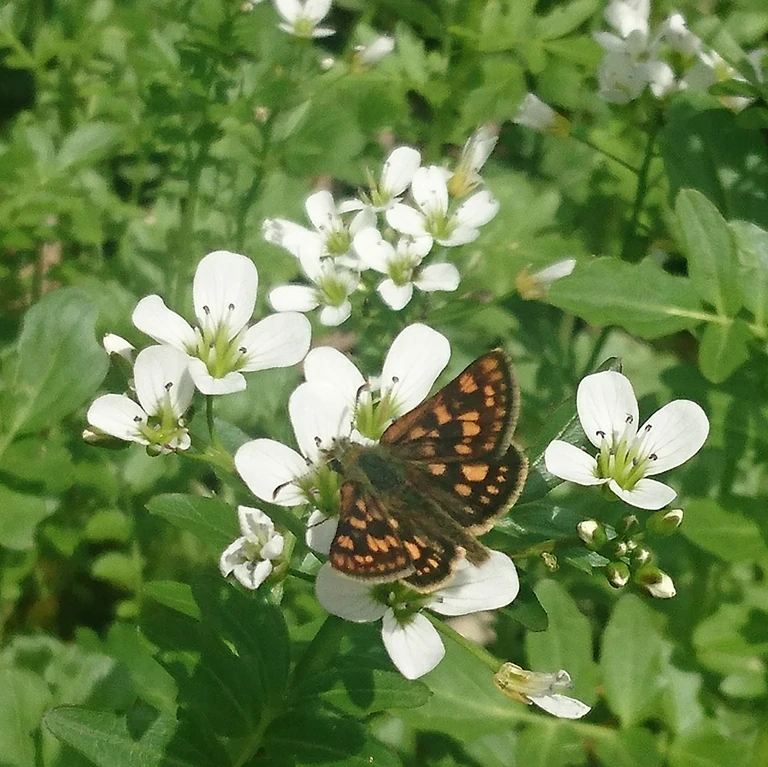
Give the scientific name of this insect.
Carterocephalus palaemon
